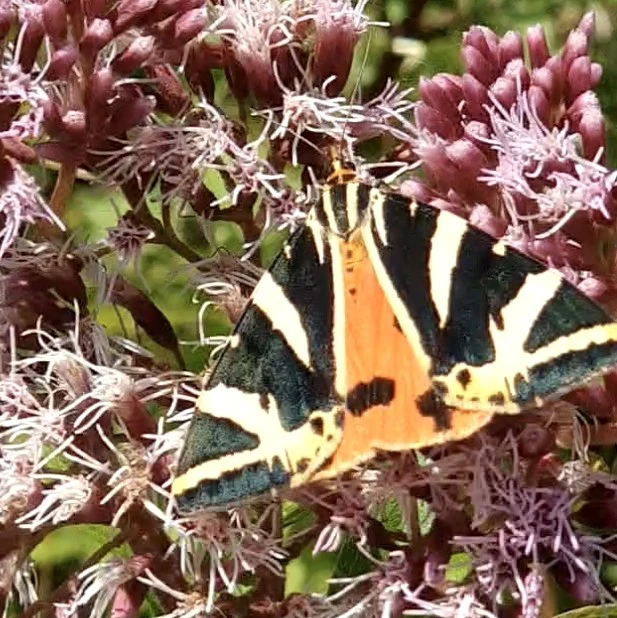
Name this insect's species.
Euplagia quadripunctaria
